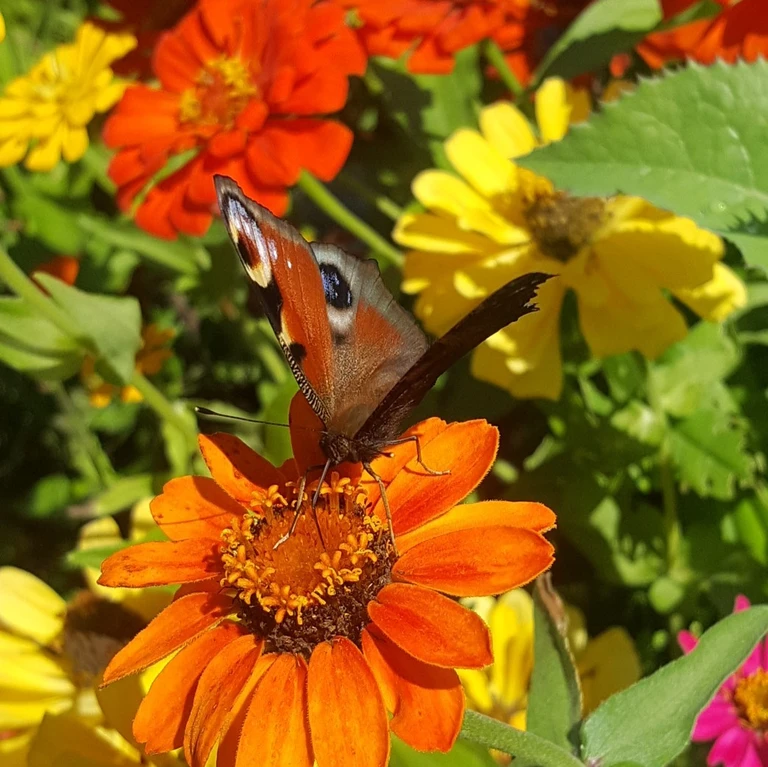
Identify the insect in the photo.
Aglais io
